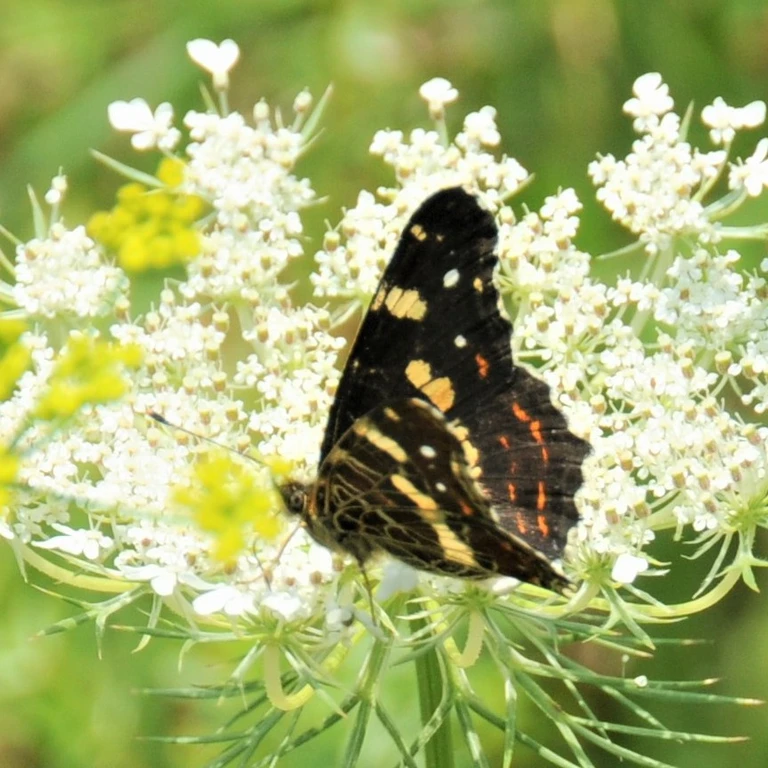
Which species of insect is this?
Araschnia levana
